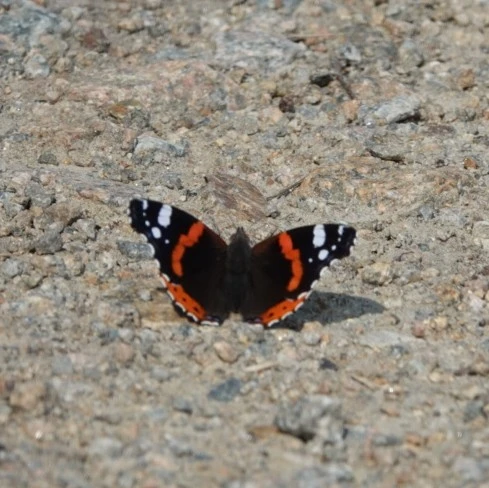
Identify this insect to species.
Vanessa atalanta
